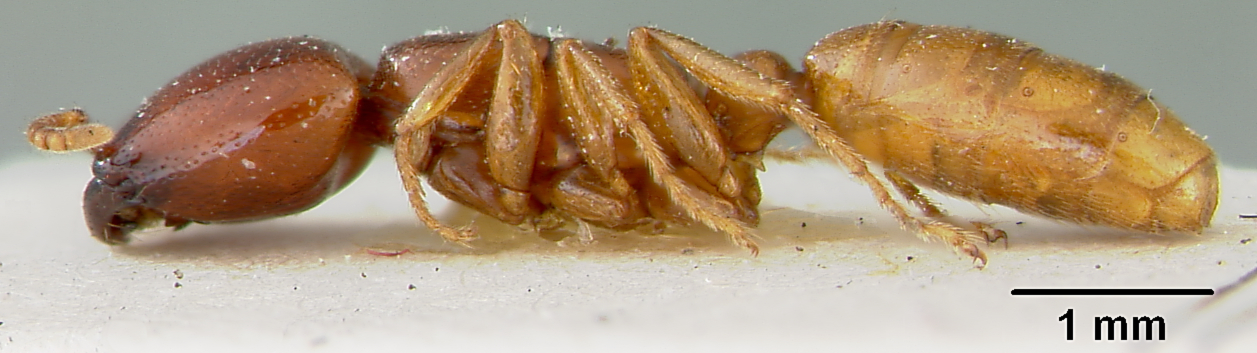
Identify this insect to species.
Dorylus spininodis
